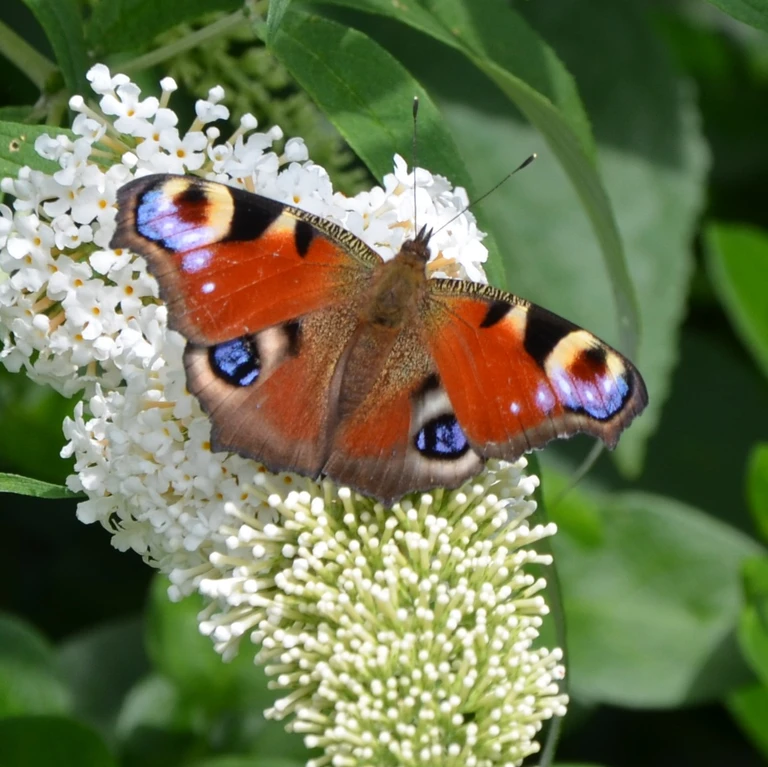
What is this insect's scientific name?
Aglais io
